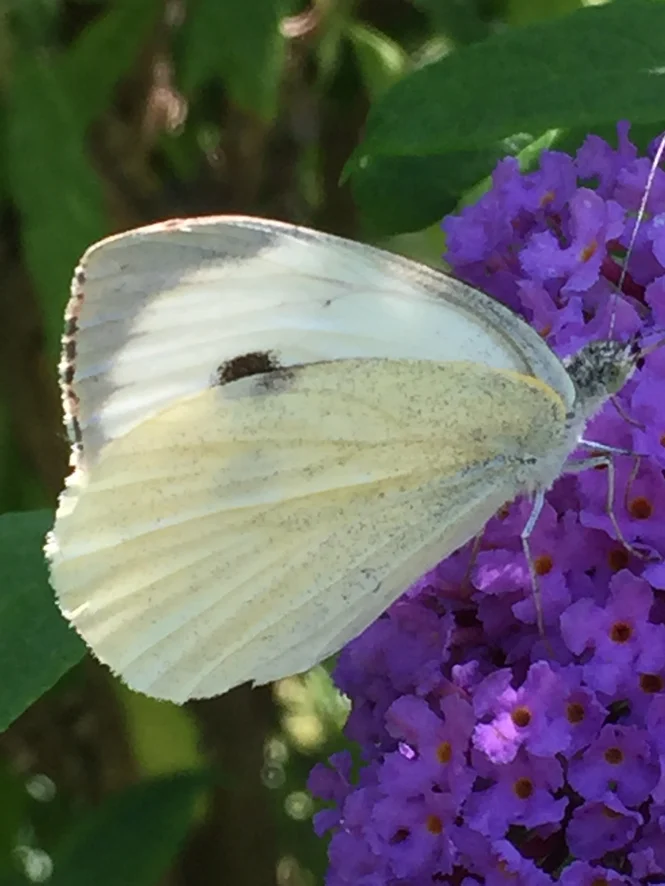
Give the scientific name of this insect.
Pieris brassicae
